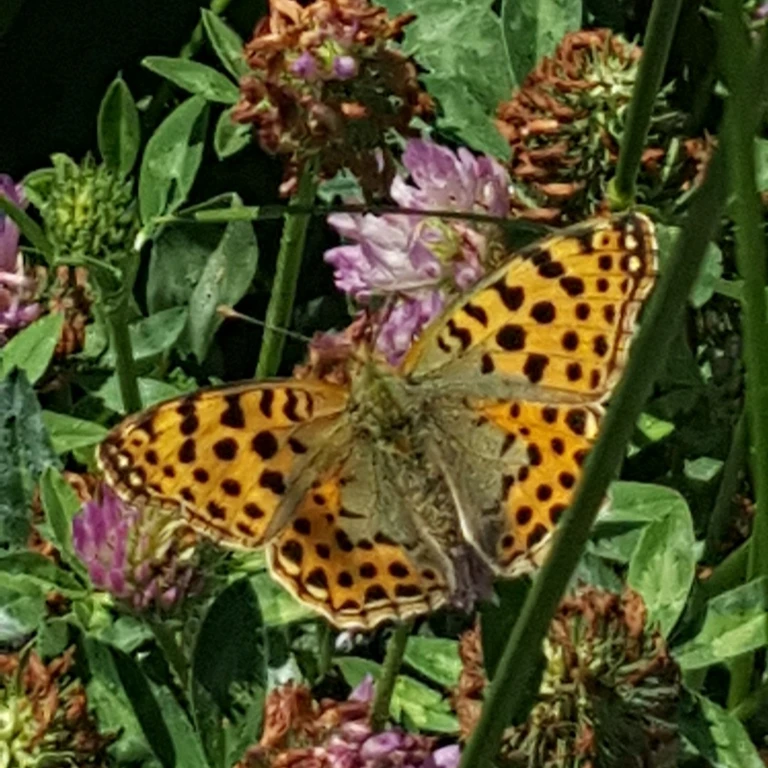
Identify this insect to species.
Issoria lathonia
